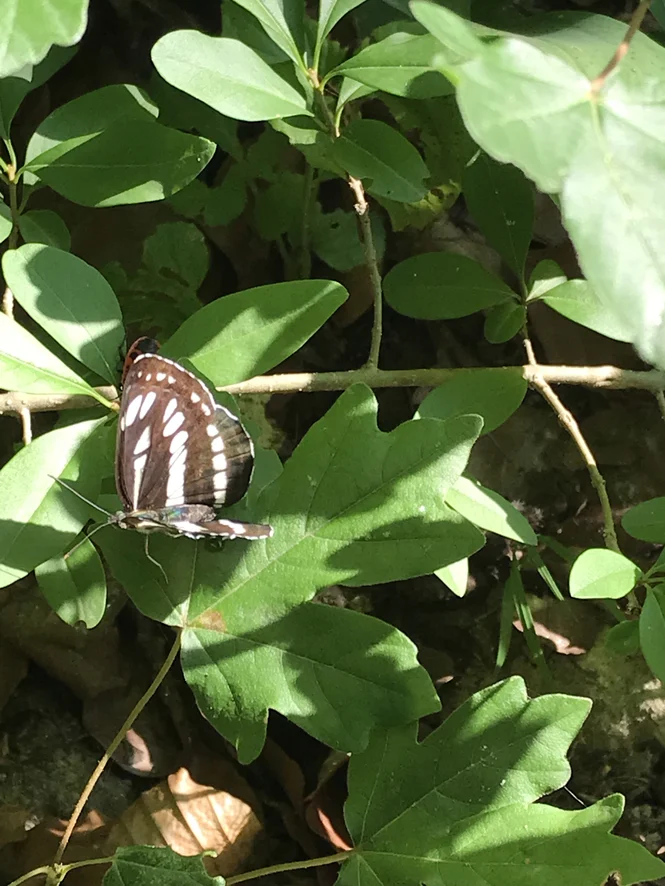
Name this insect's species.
Neptis sappho
